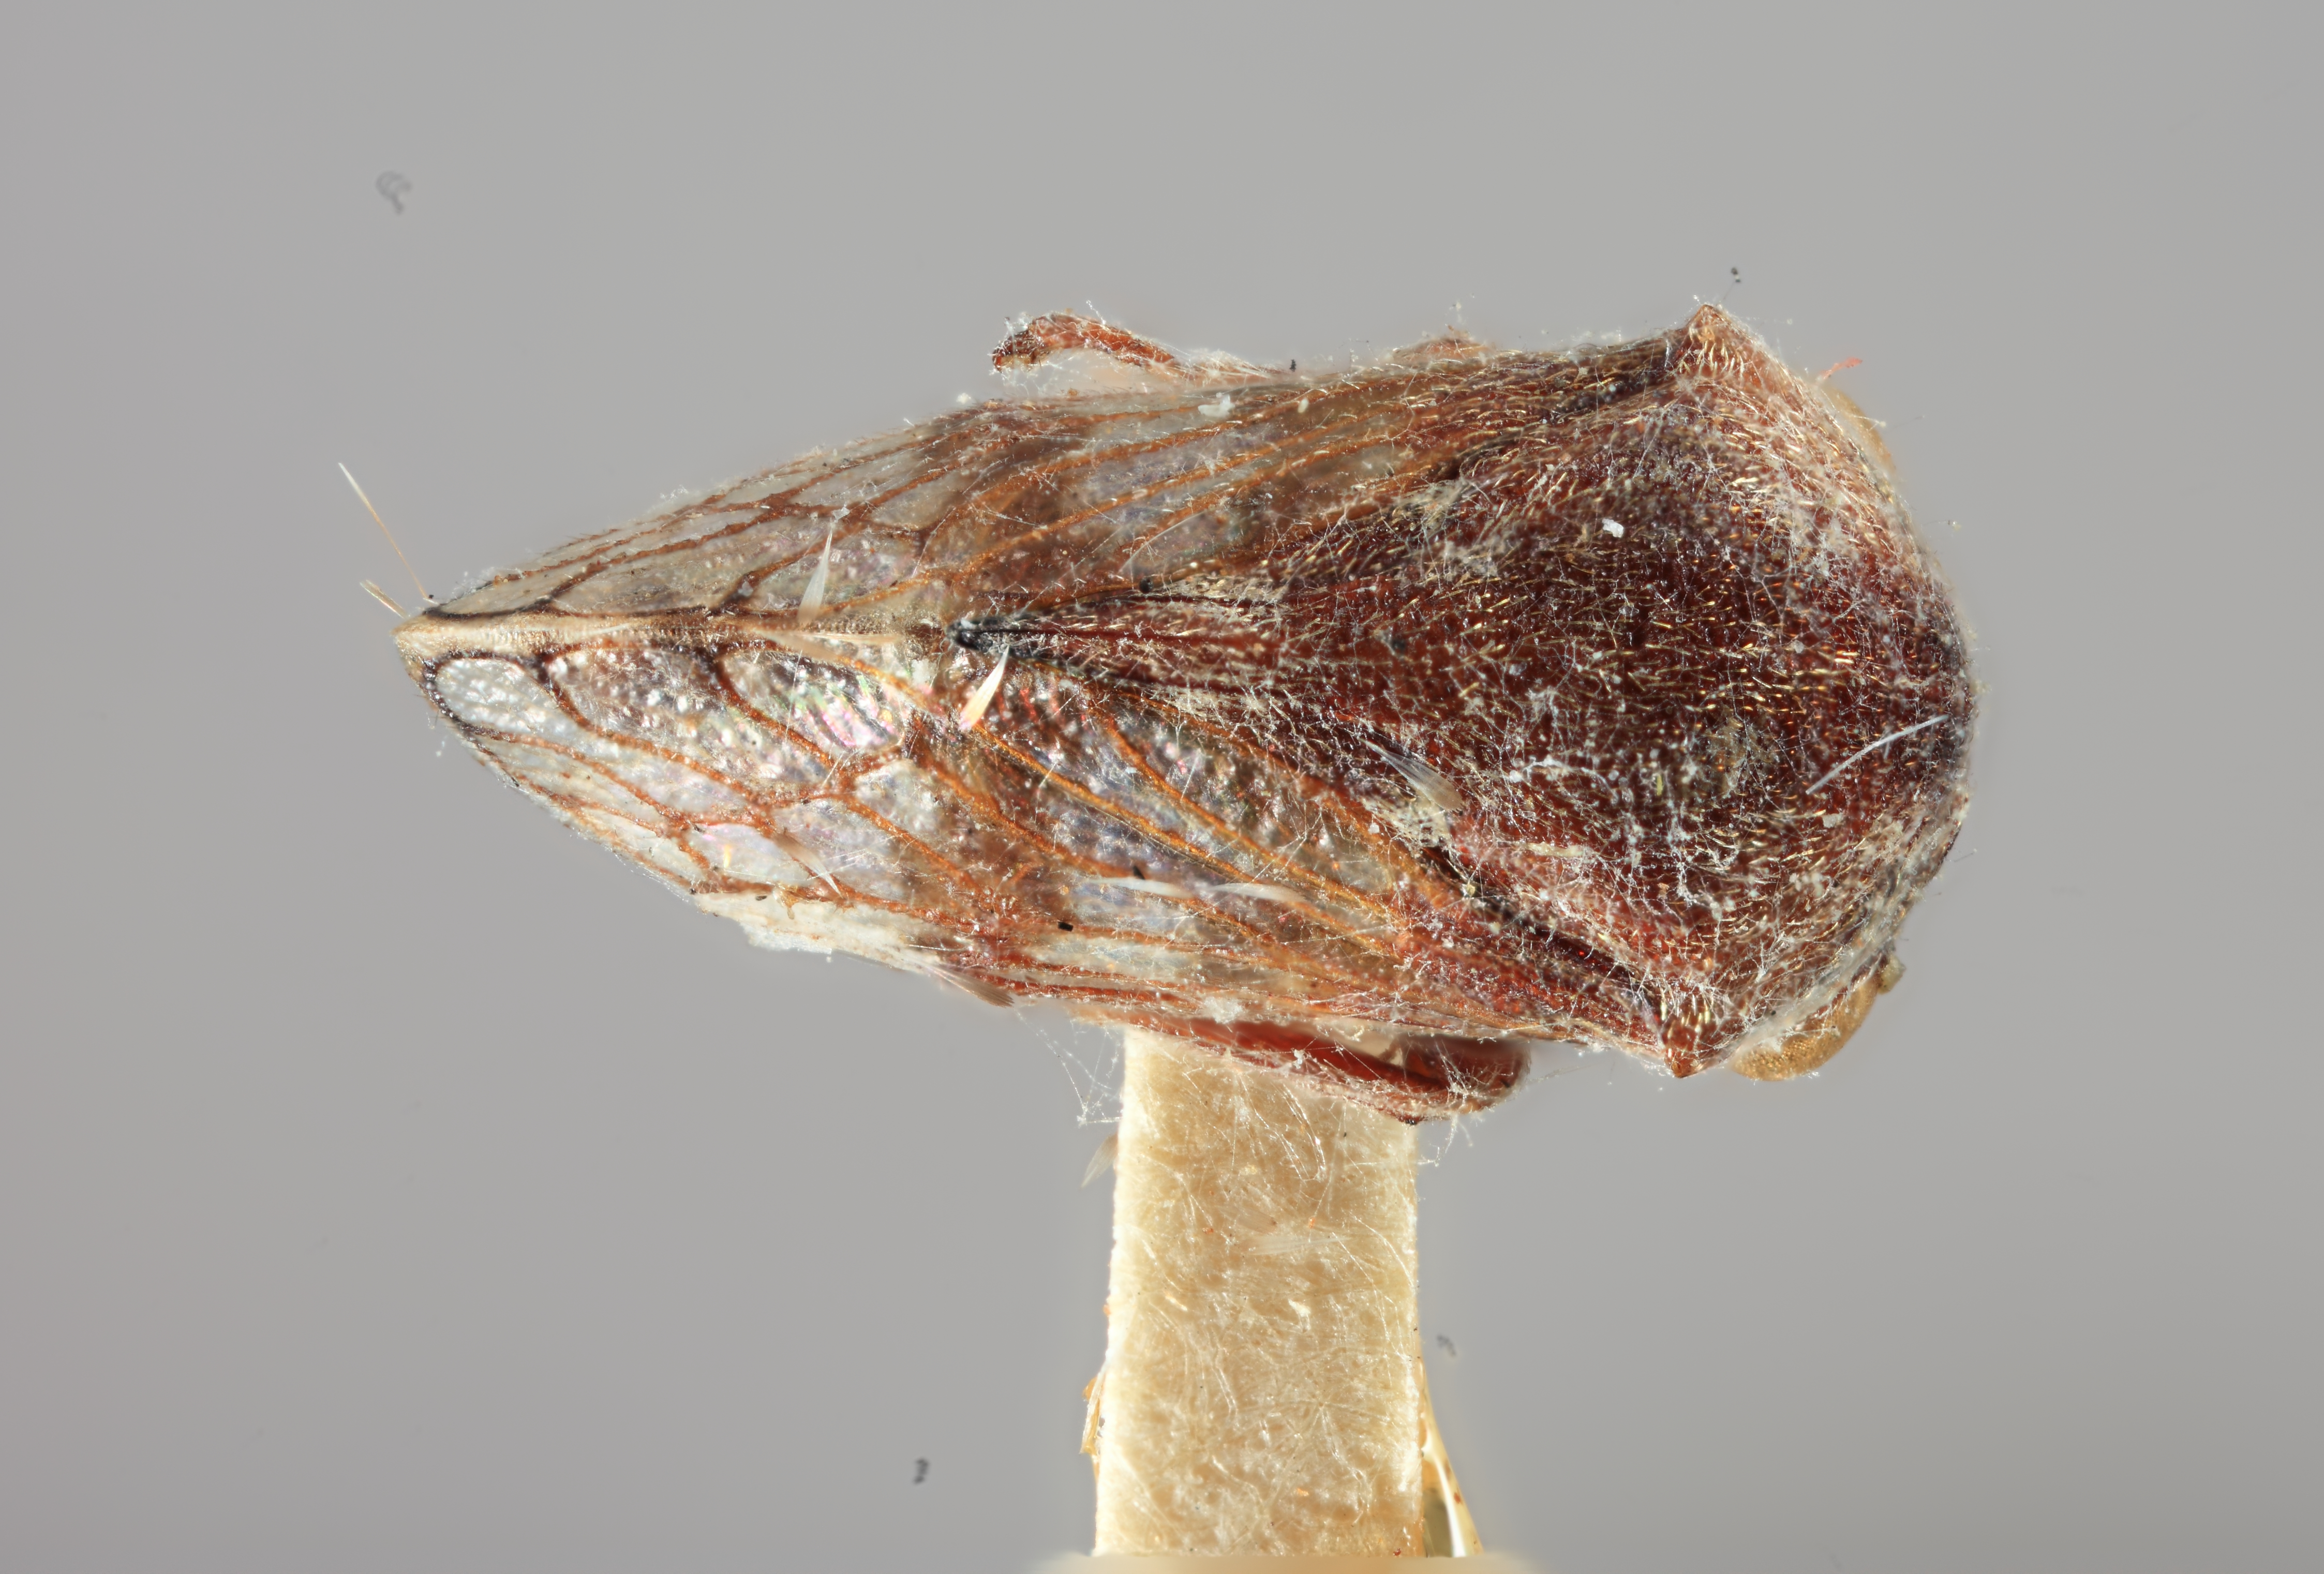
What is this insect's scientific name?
Gargara nervosa
